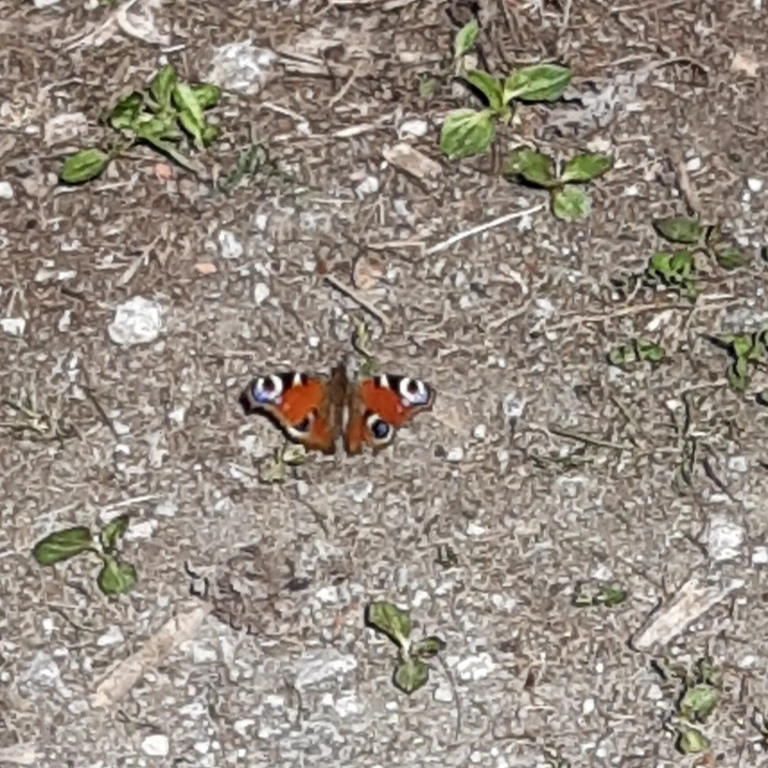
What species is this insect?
Aglais io
